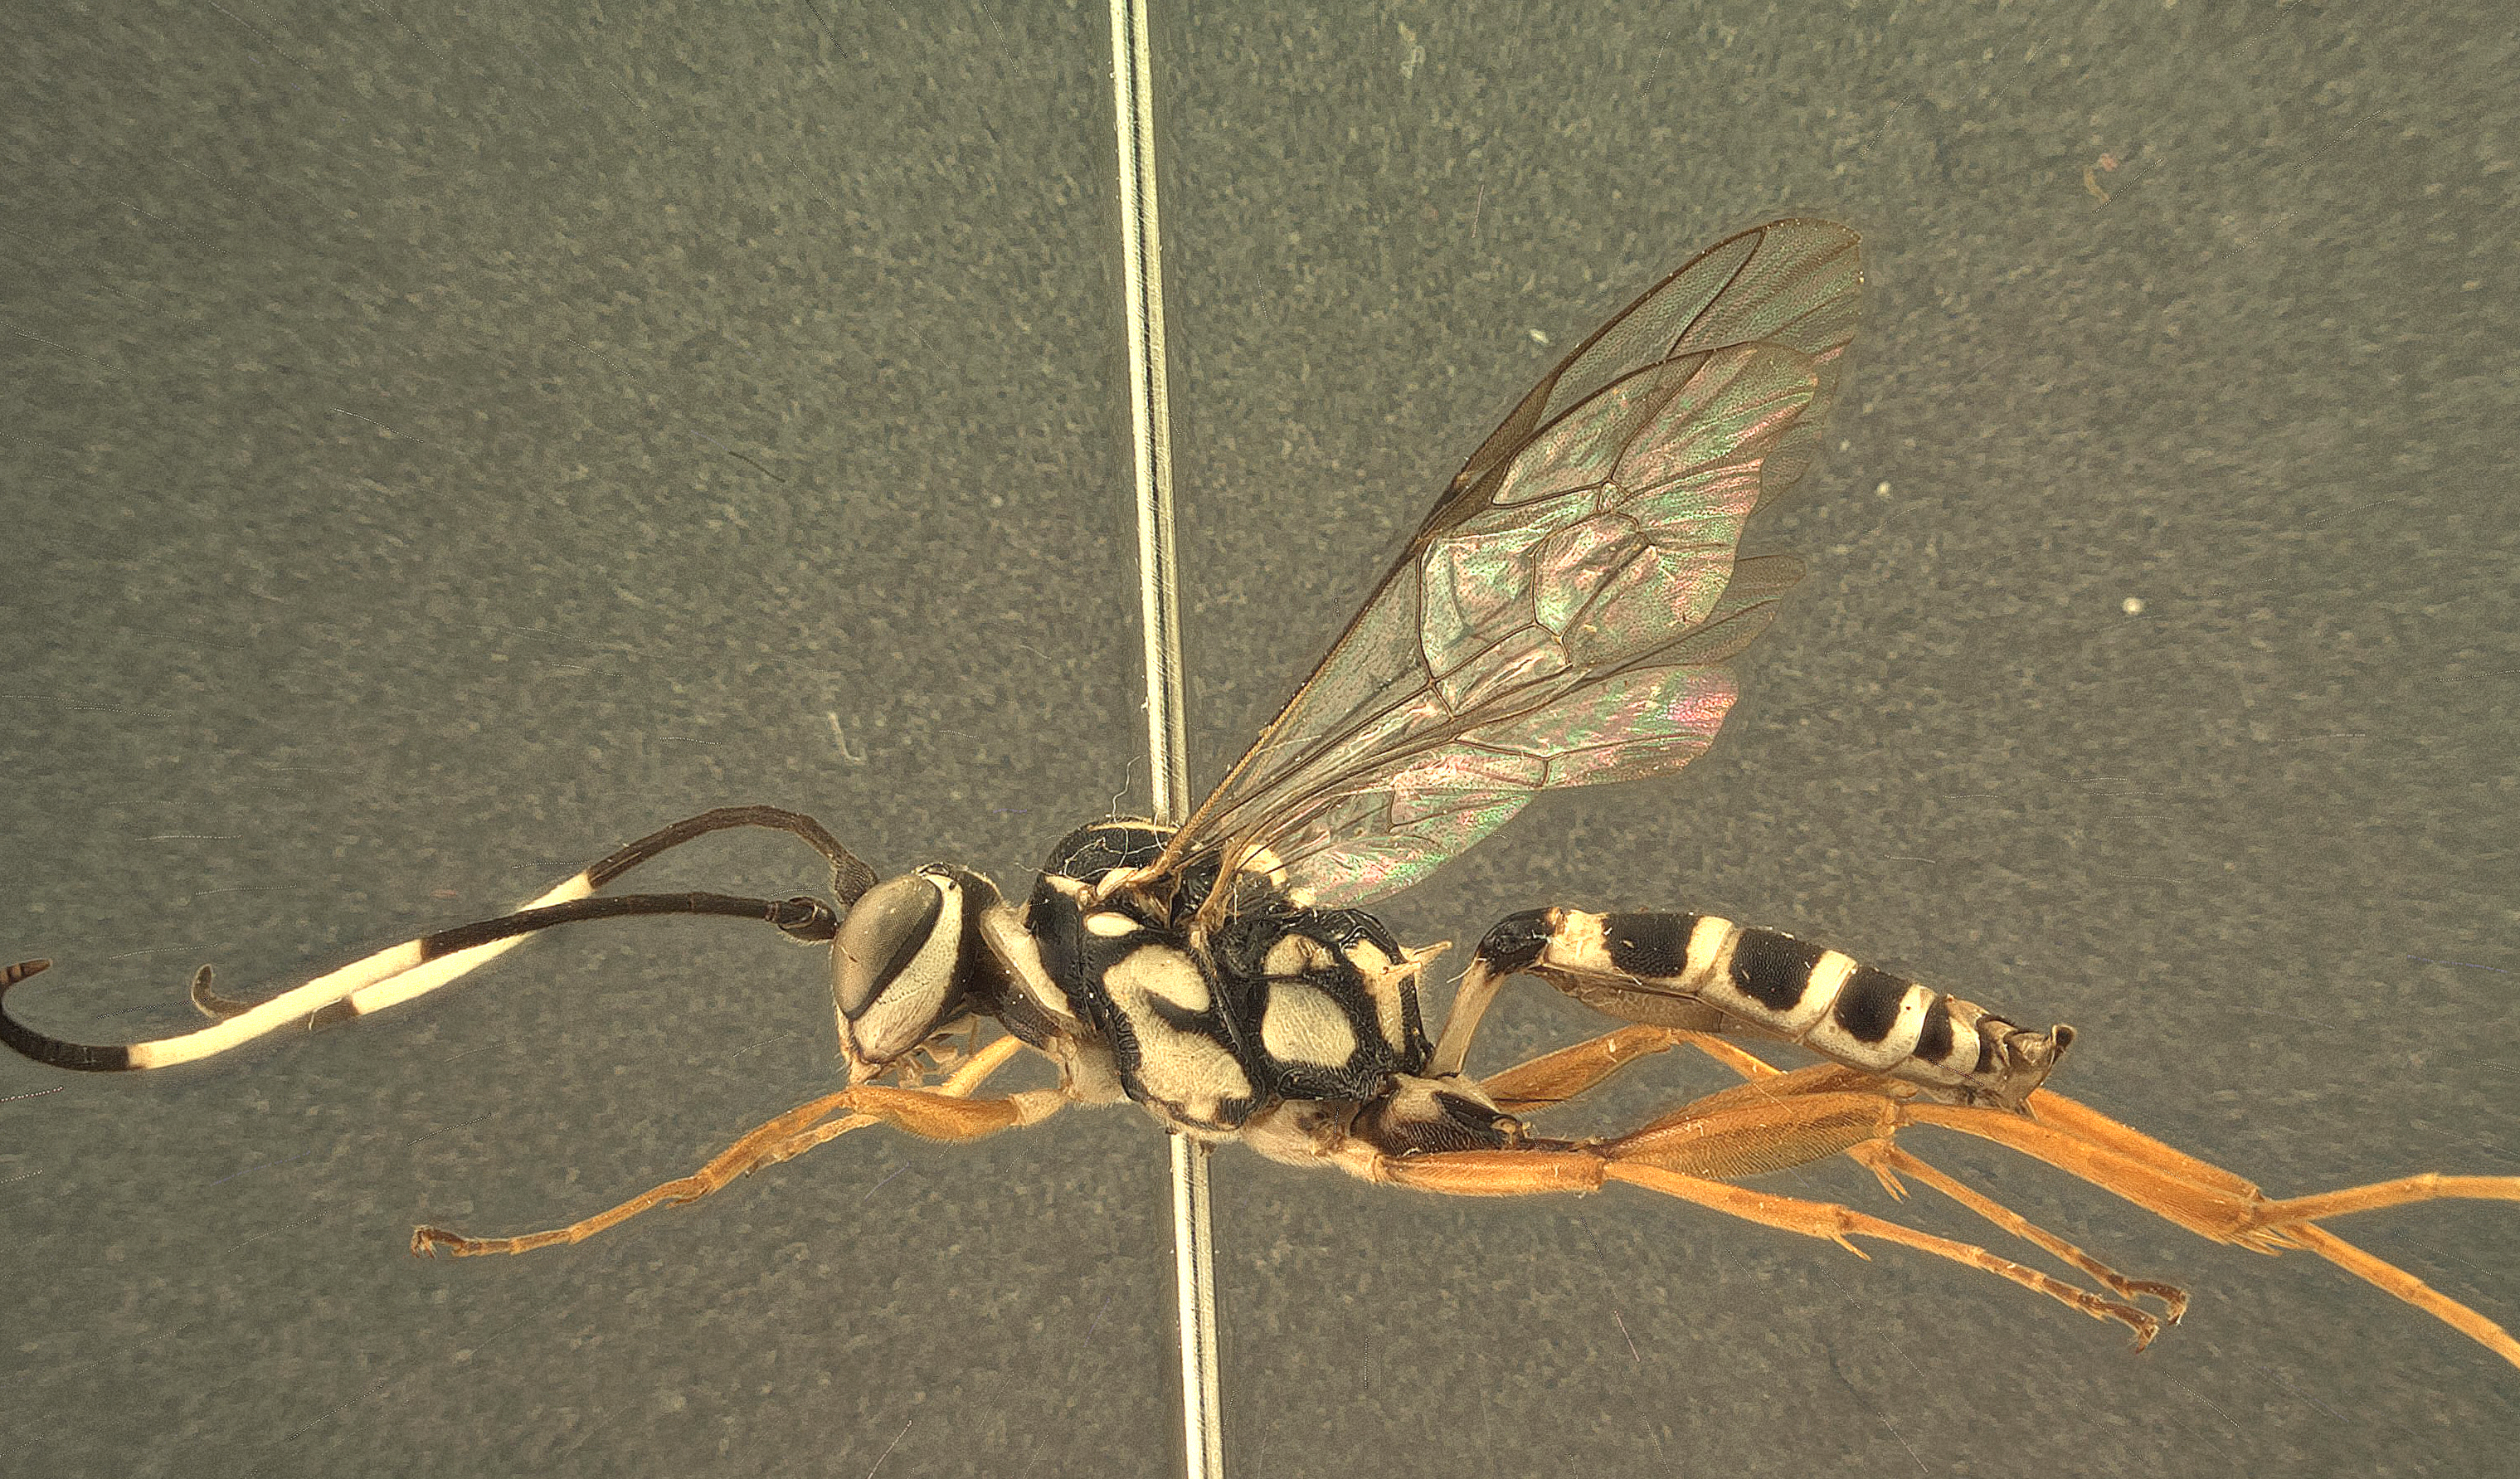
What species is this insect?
Ichneumon concinnus
